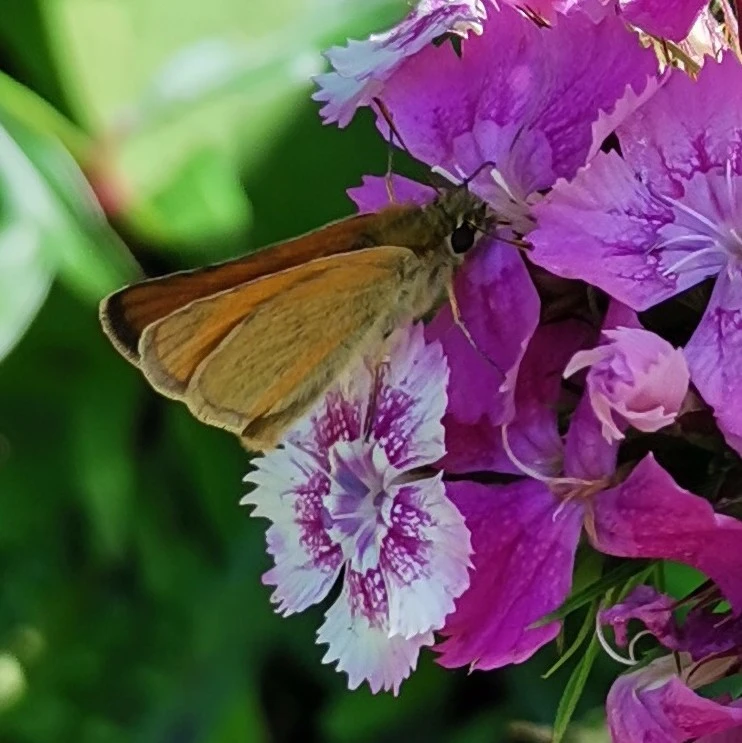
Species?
Thymelicus sylvestris
